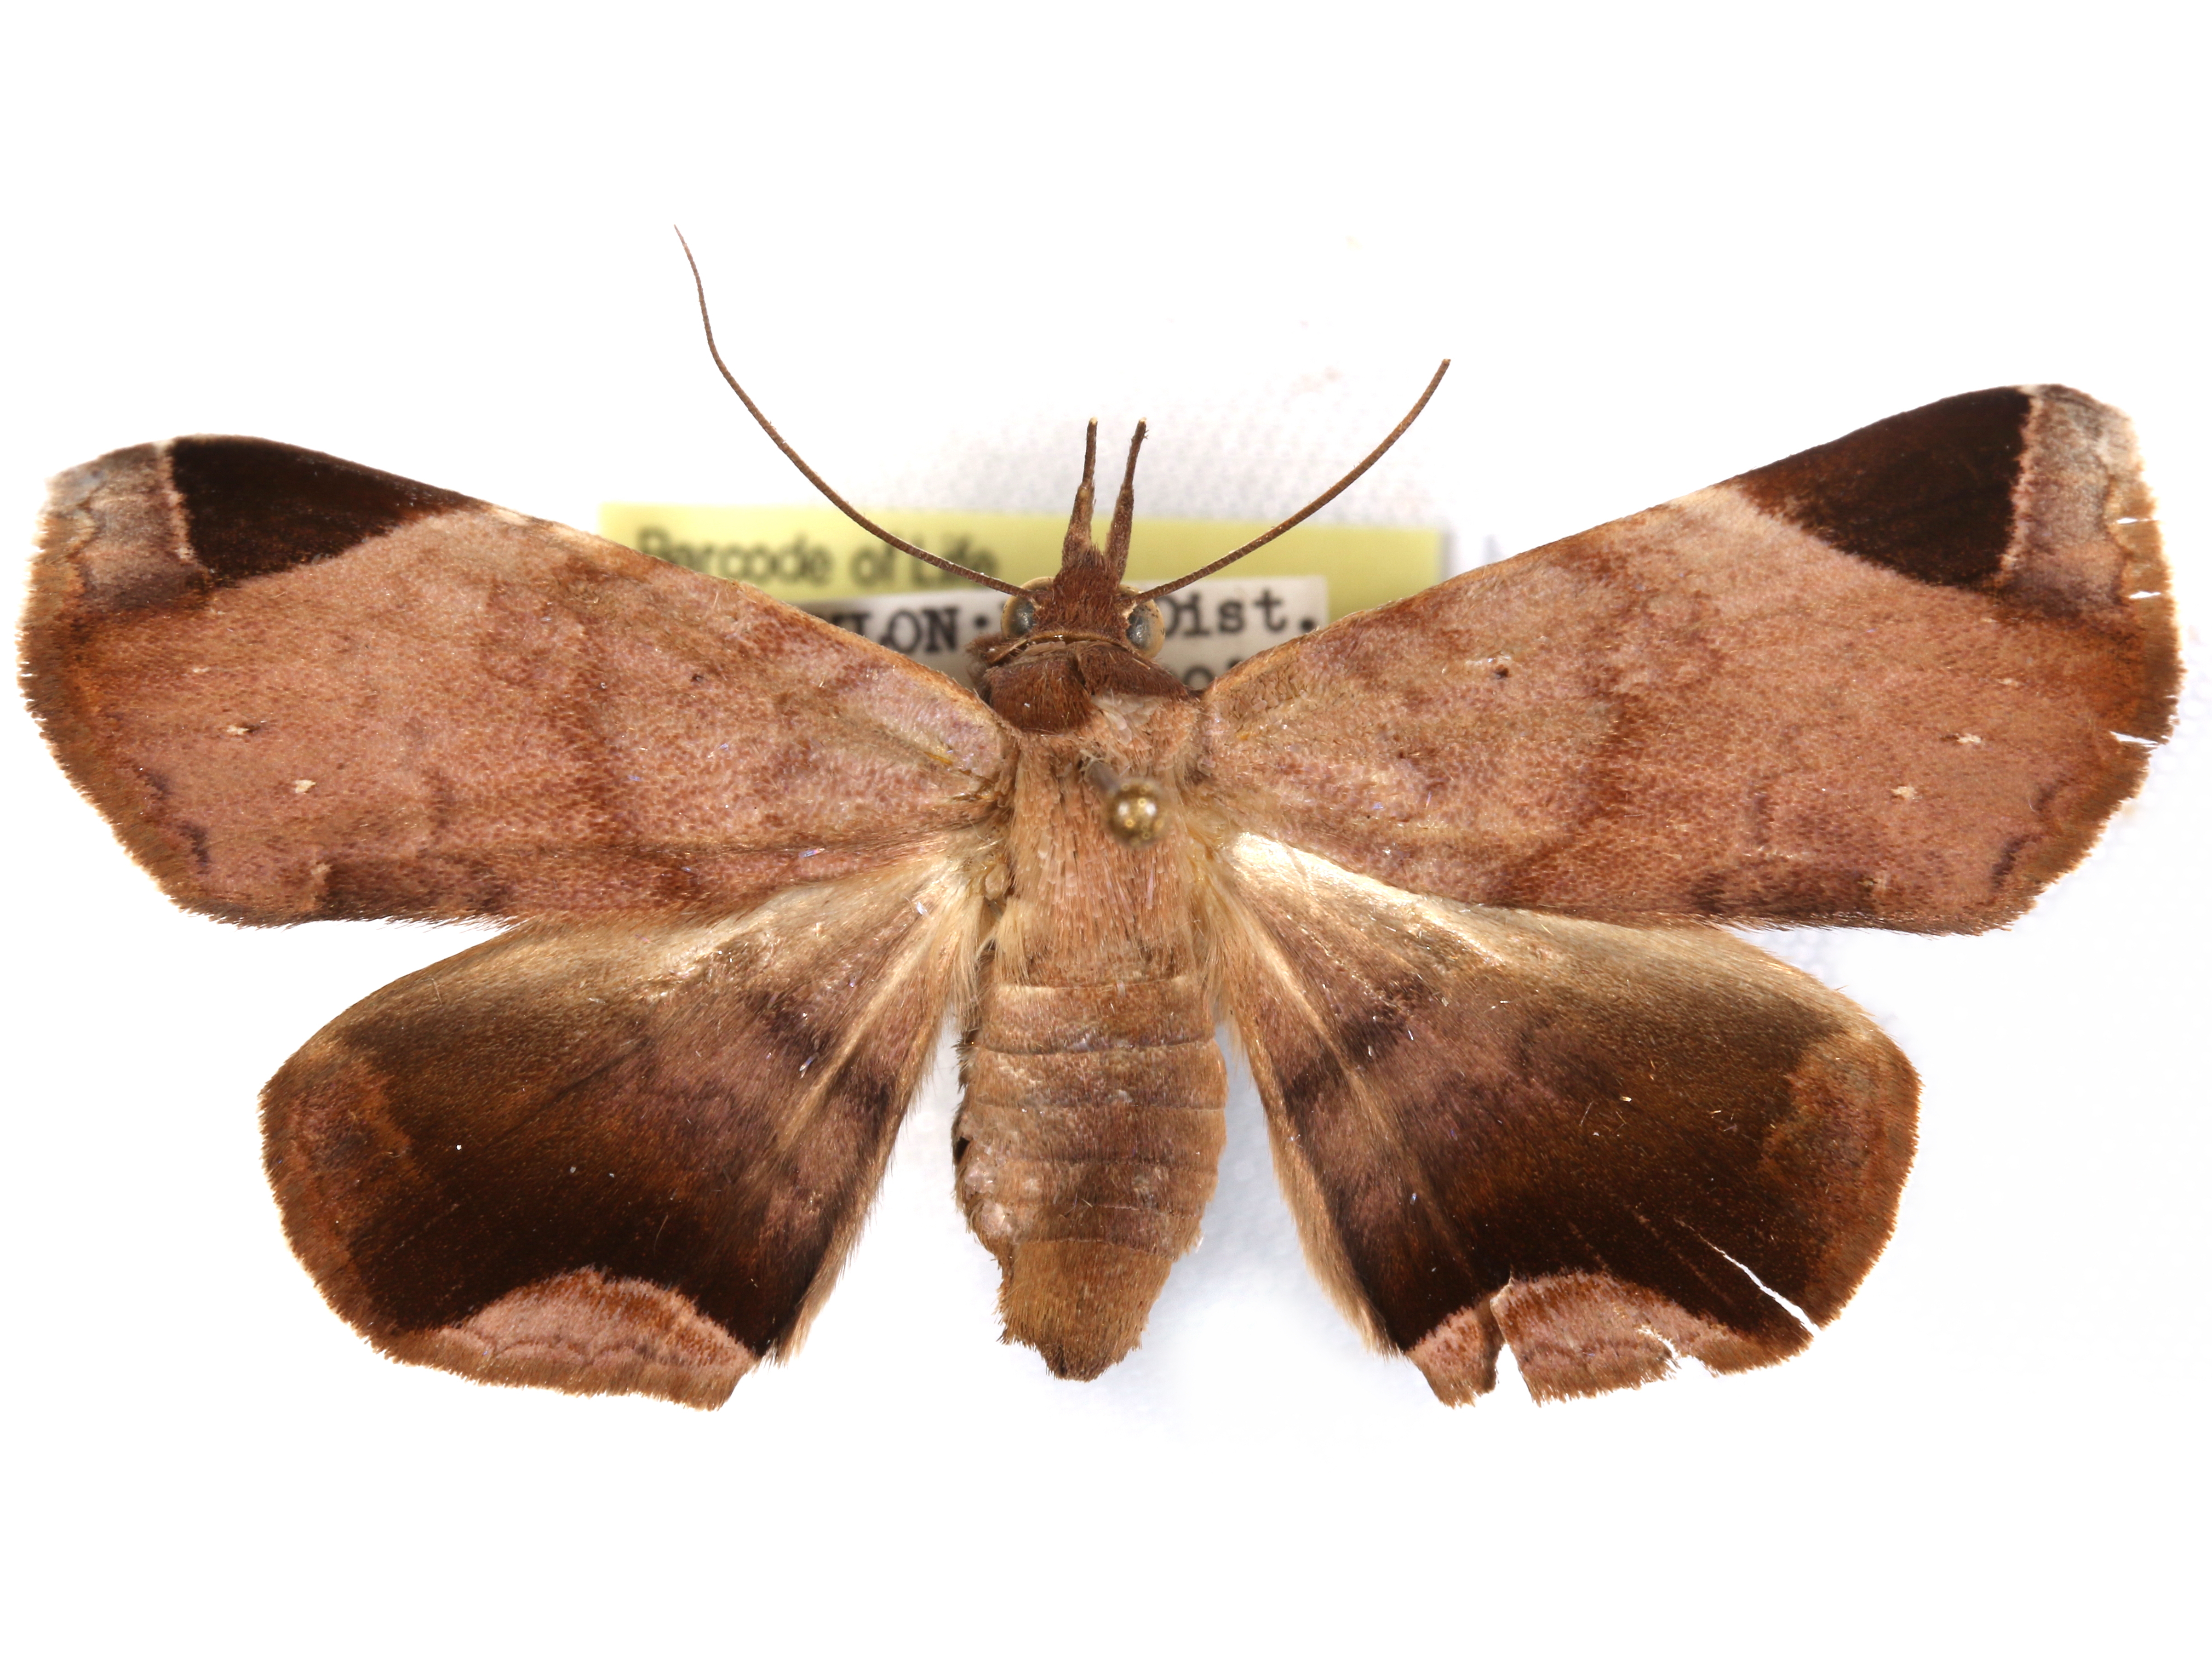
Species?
Psimada quadripennis
